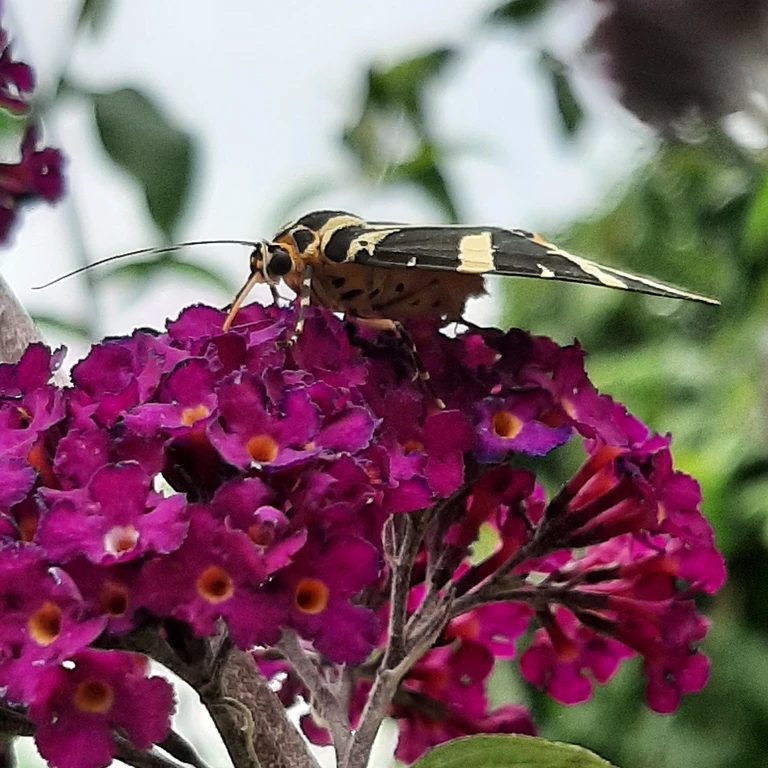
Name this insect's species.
Euplagia quadripunctaria
